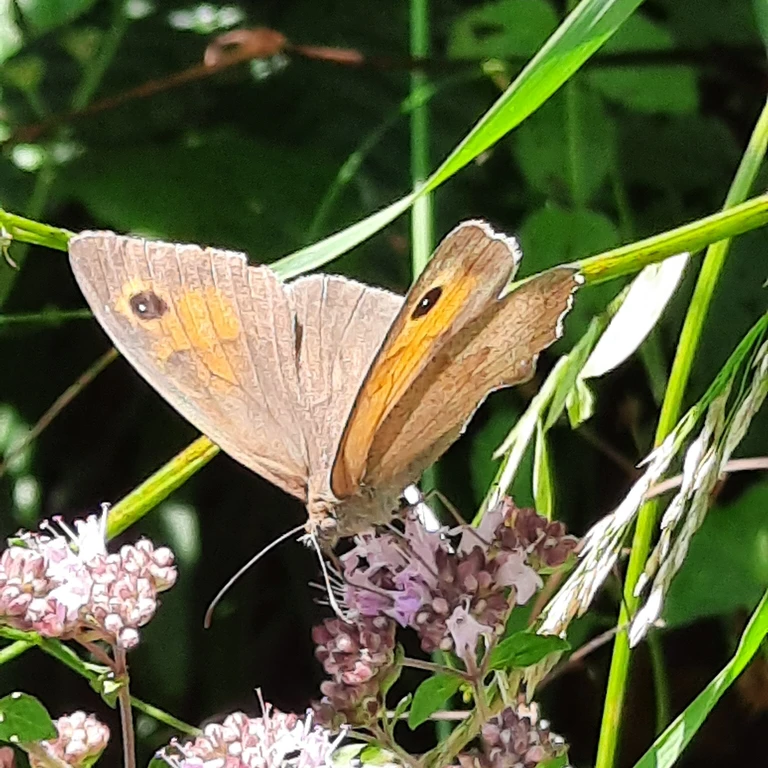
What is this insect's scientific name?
Maniola jurtina
